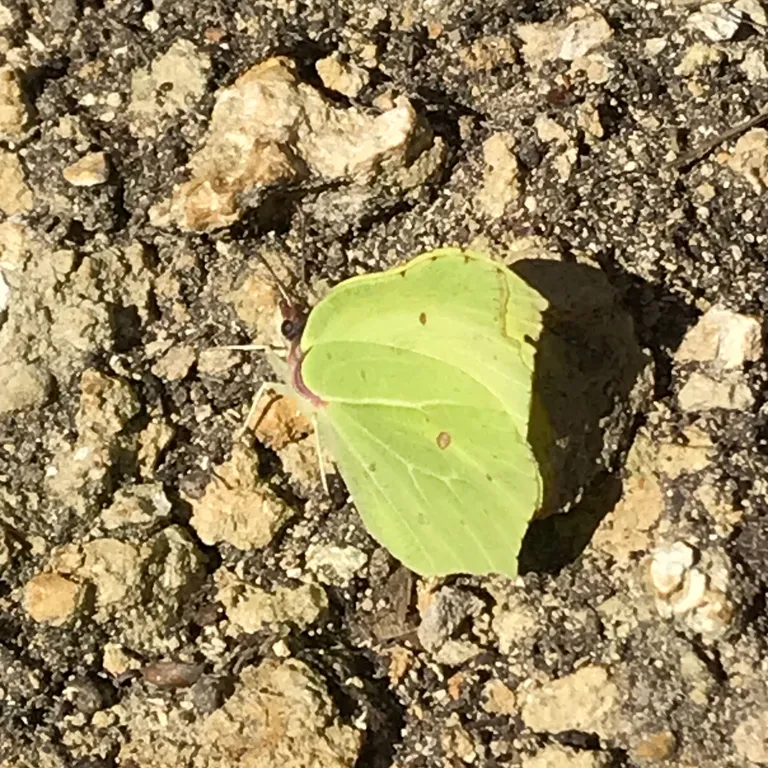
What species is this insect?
Gonepteryx rhamni
